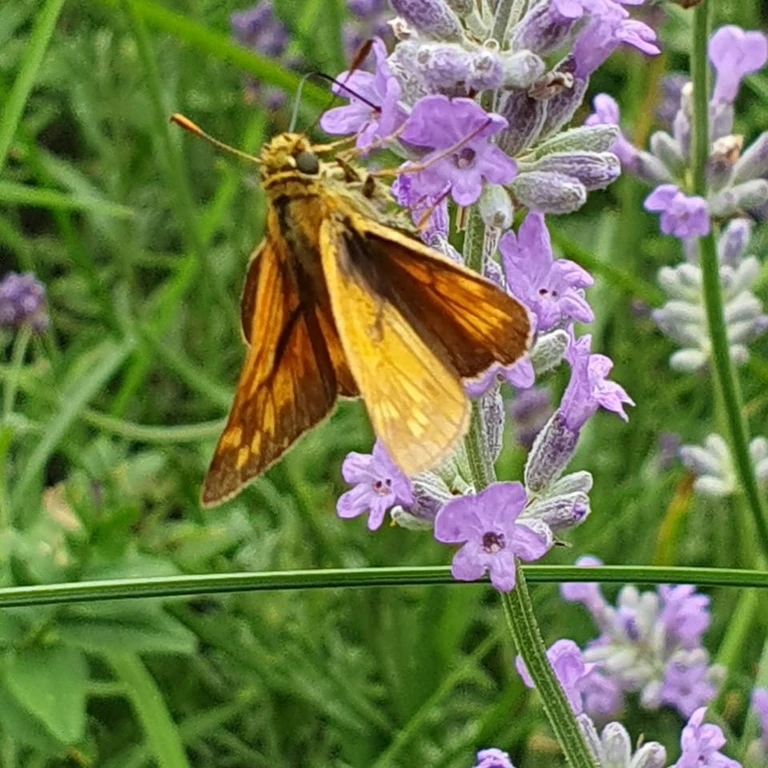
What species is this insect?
Ochlodes sylvanus (also Ochlodes venata)
